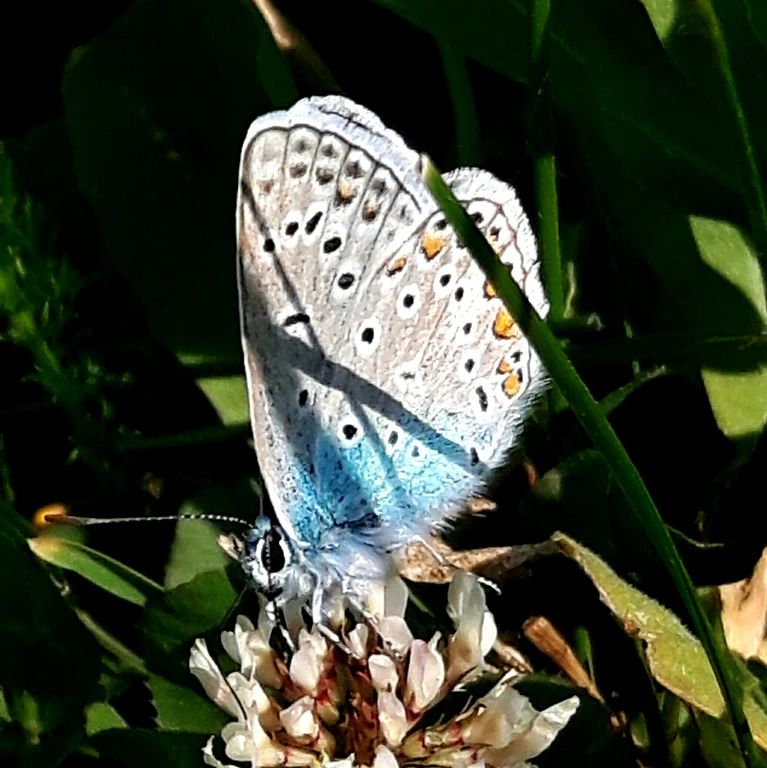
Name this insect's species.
Polyommatus icarus
